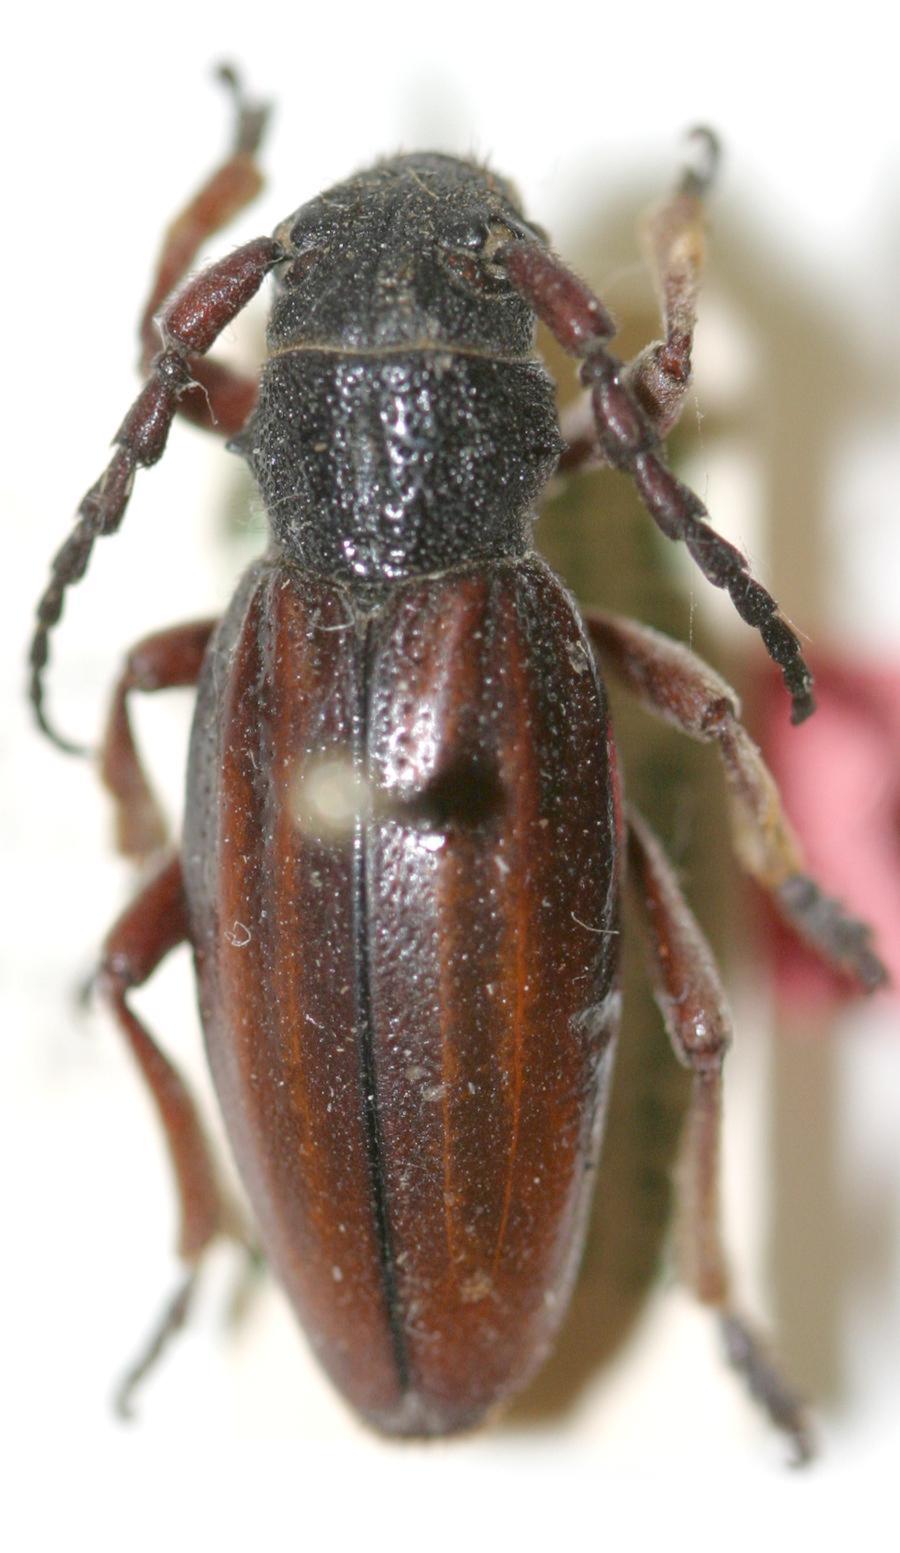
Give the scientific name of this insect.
Dorcadion fulvum
